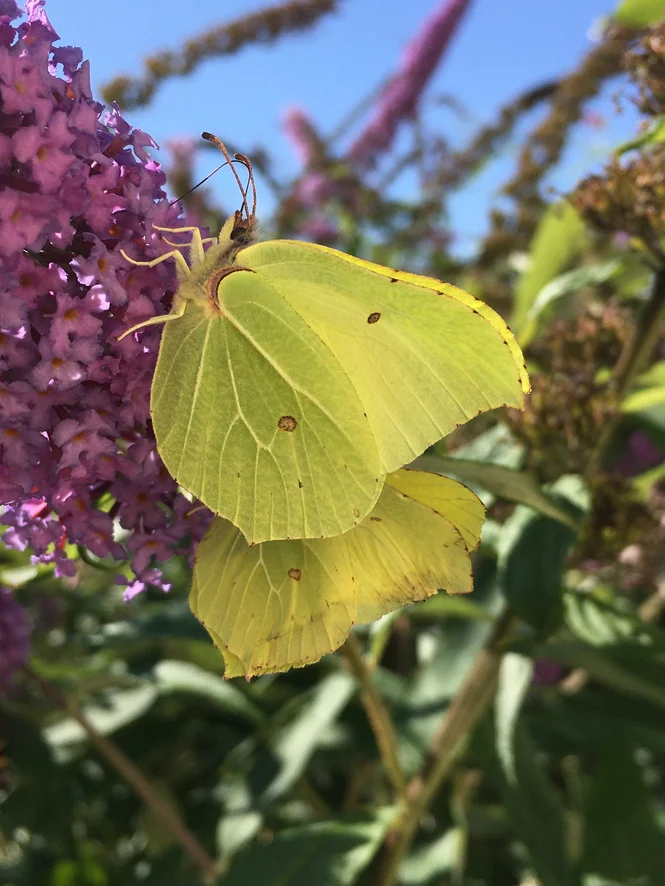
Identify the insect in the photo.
Gonepteryx rhamni
